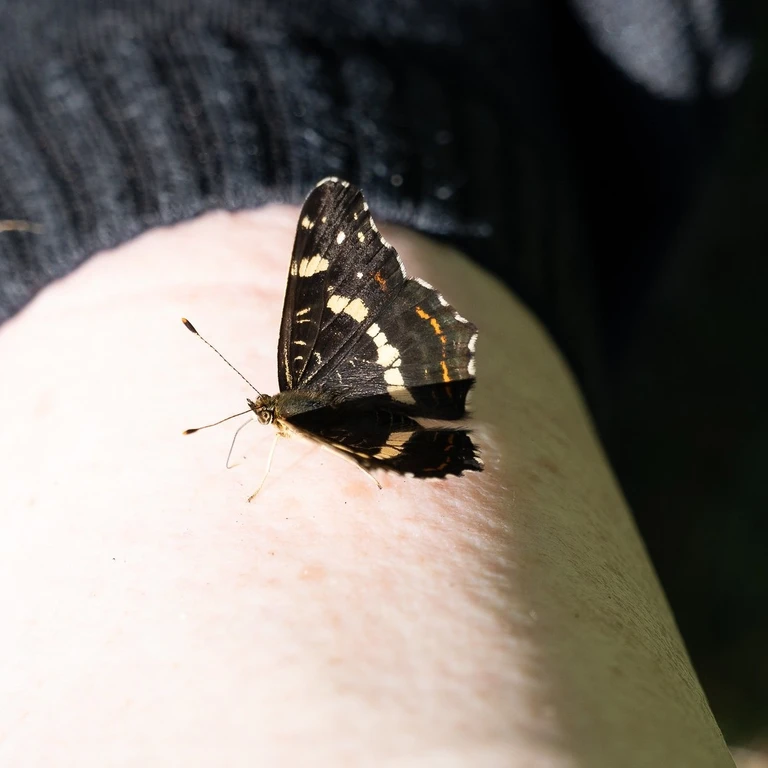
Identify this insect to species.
Araschnia levana
